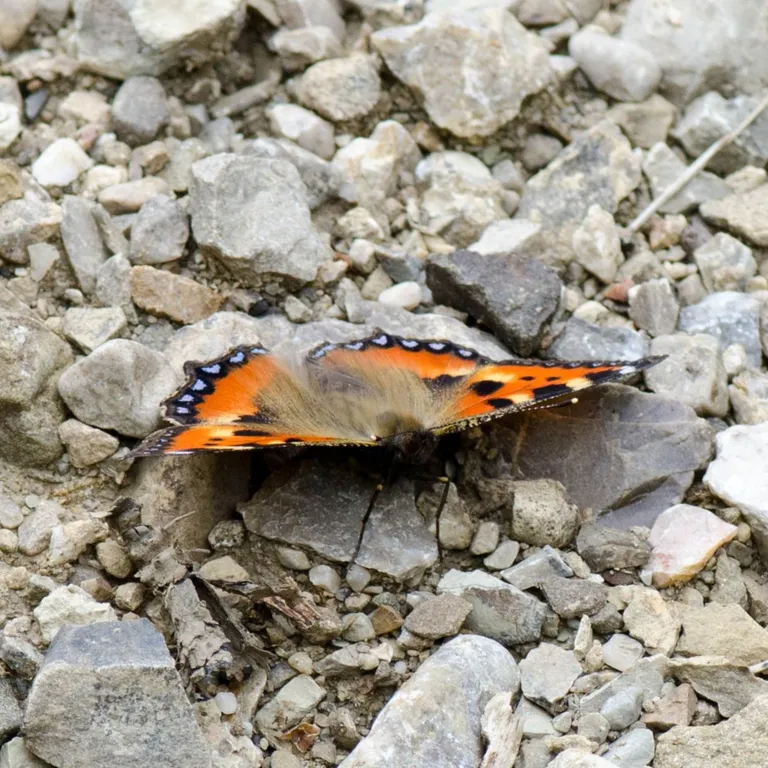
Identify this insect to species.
Aglais urticae
